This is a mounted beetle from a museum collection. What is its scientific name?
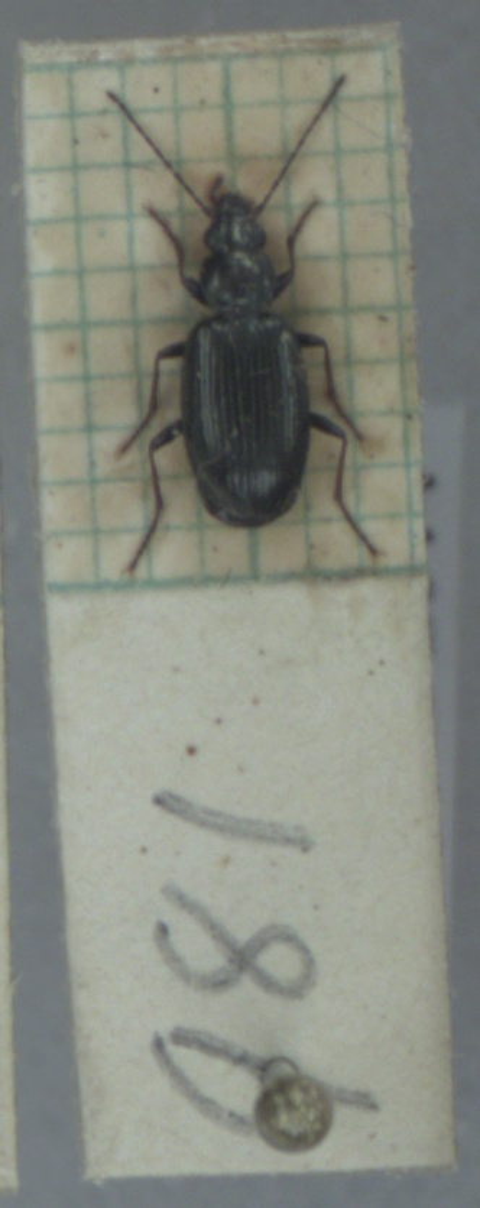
Bembidion tibiale
